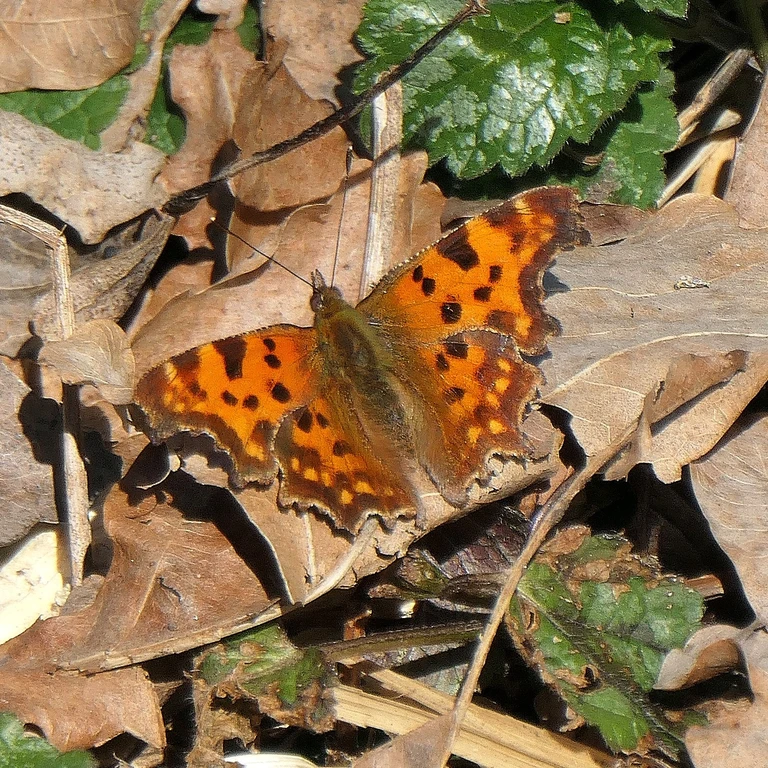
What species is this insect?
Polygonia c-album
